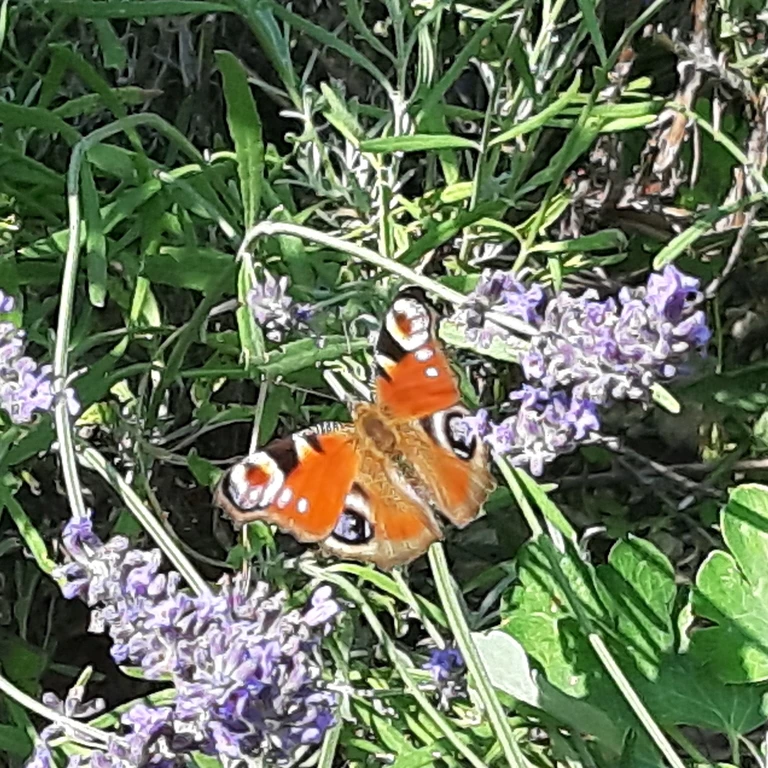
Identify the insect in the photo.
Aglais io
